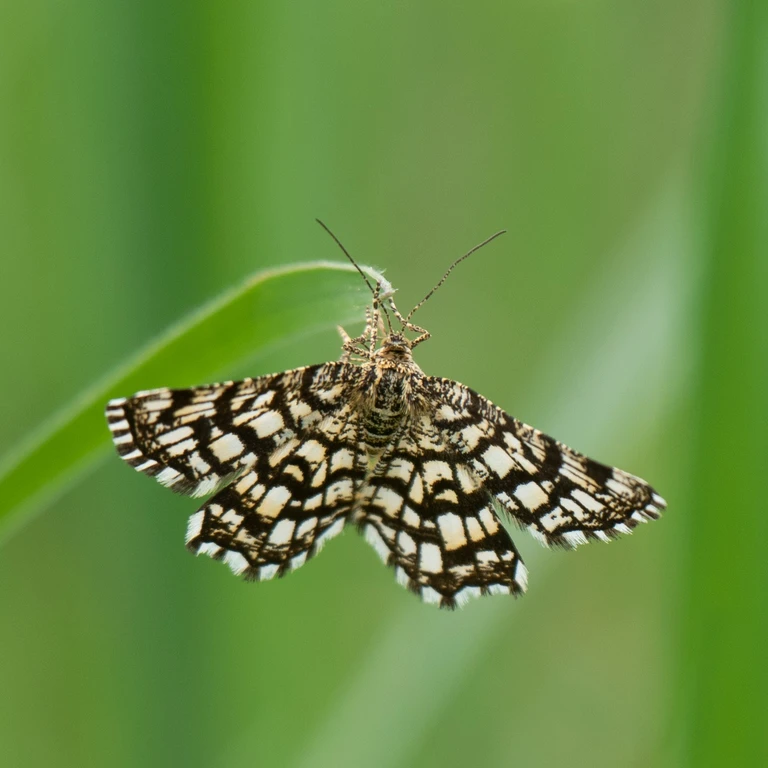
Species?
Chiasmia clathrata
